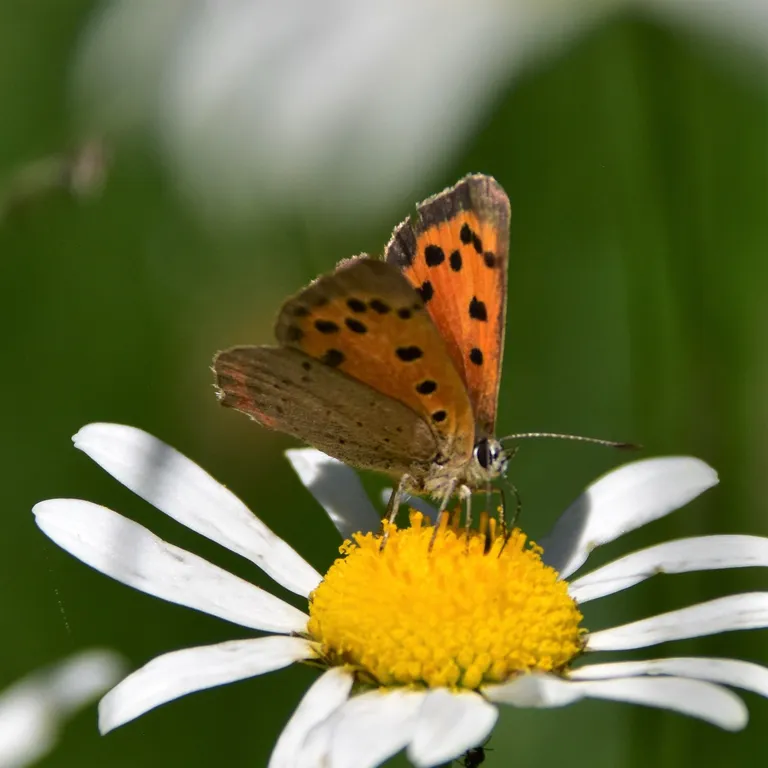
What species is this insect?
Lycaena phlaeas
